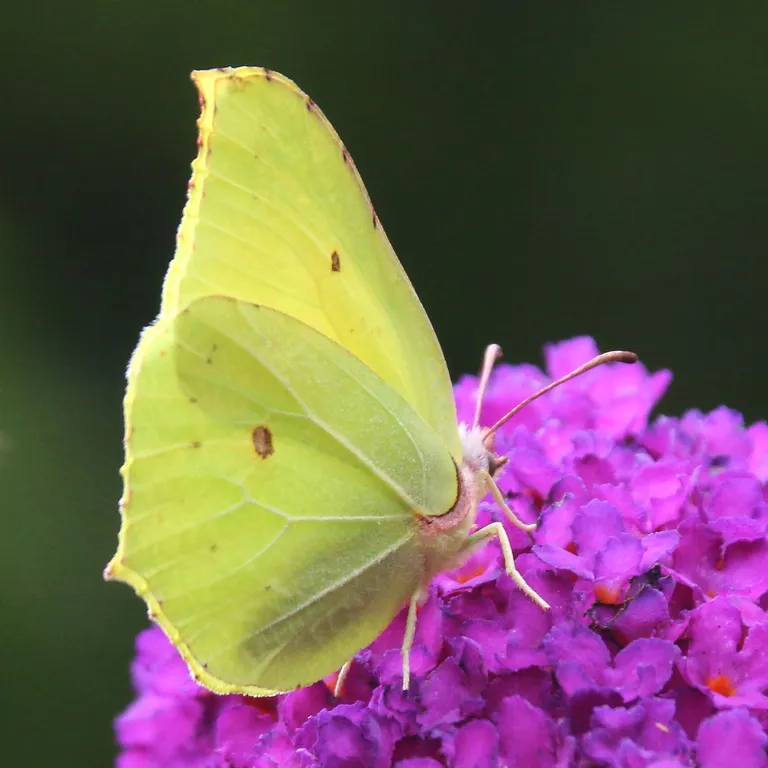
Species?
Gonepteryx rhamni
